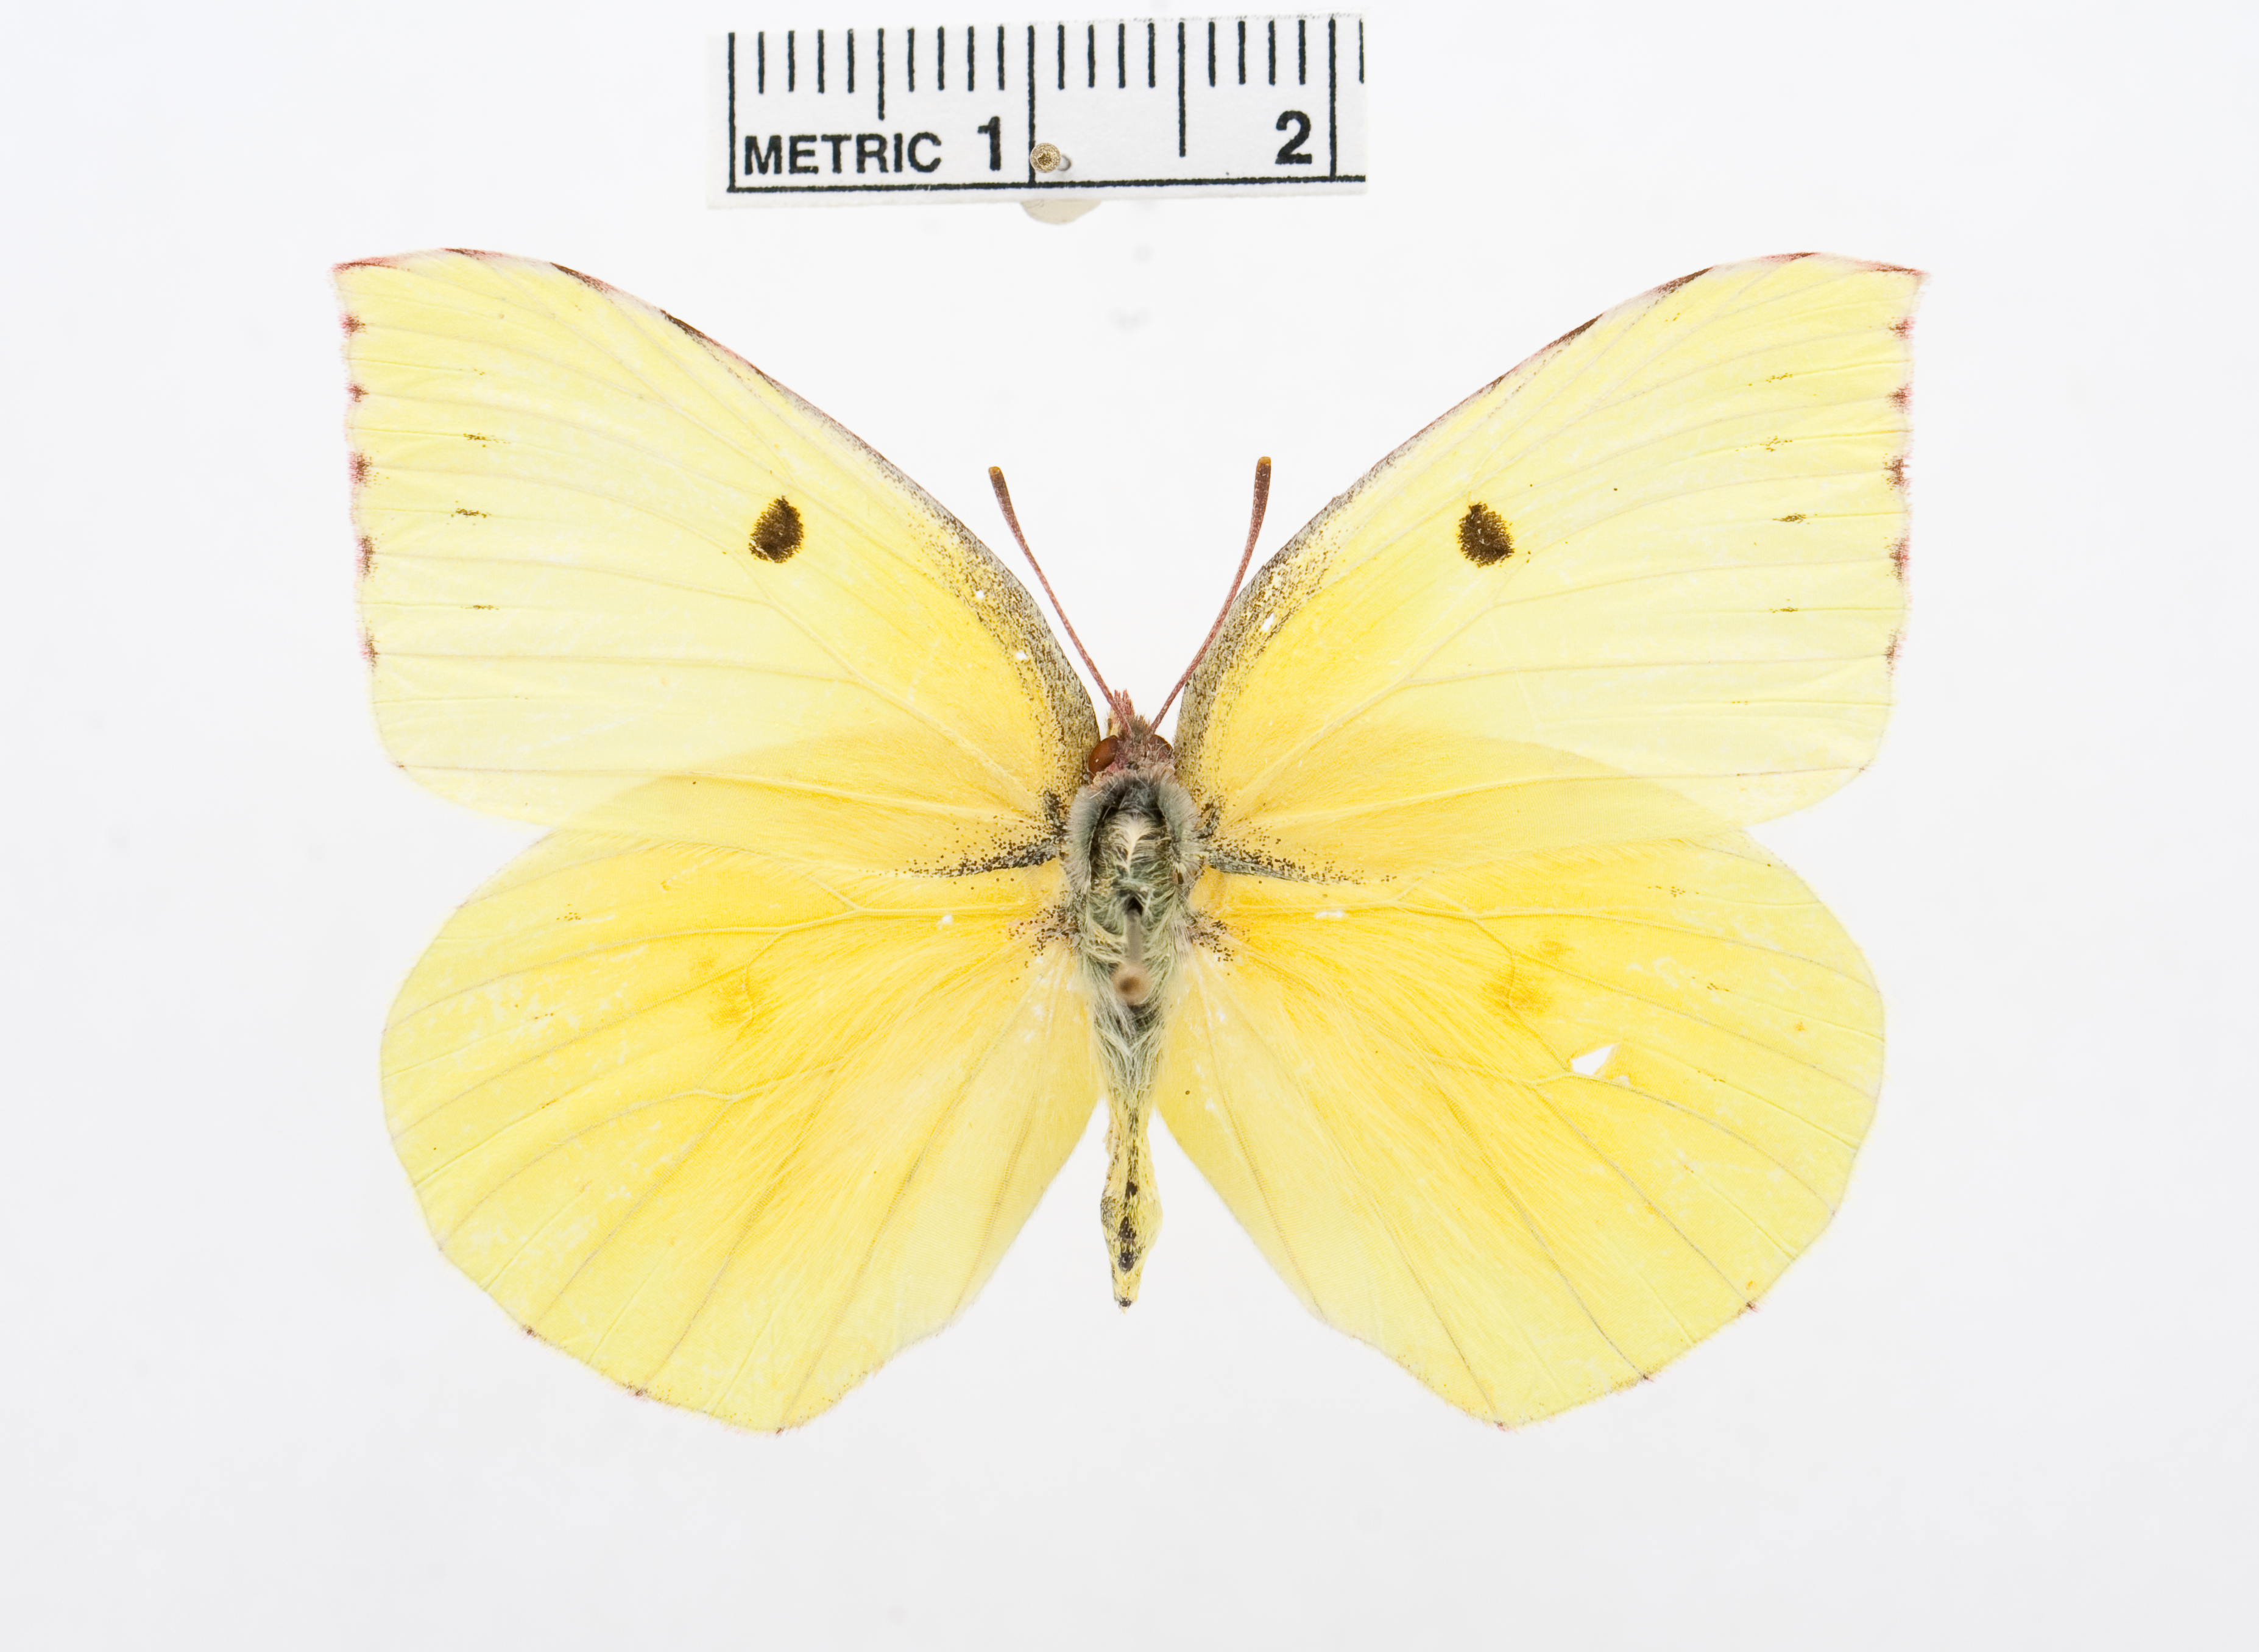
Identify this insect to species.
Zerene eurydice
